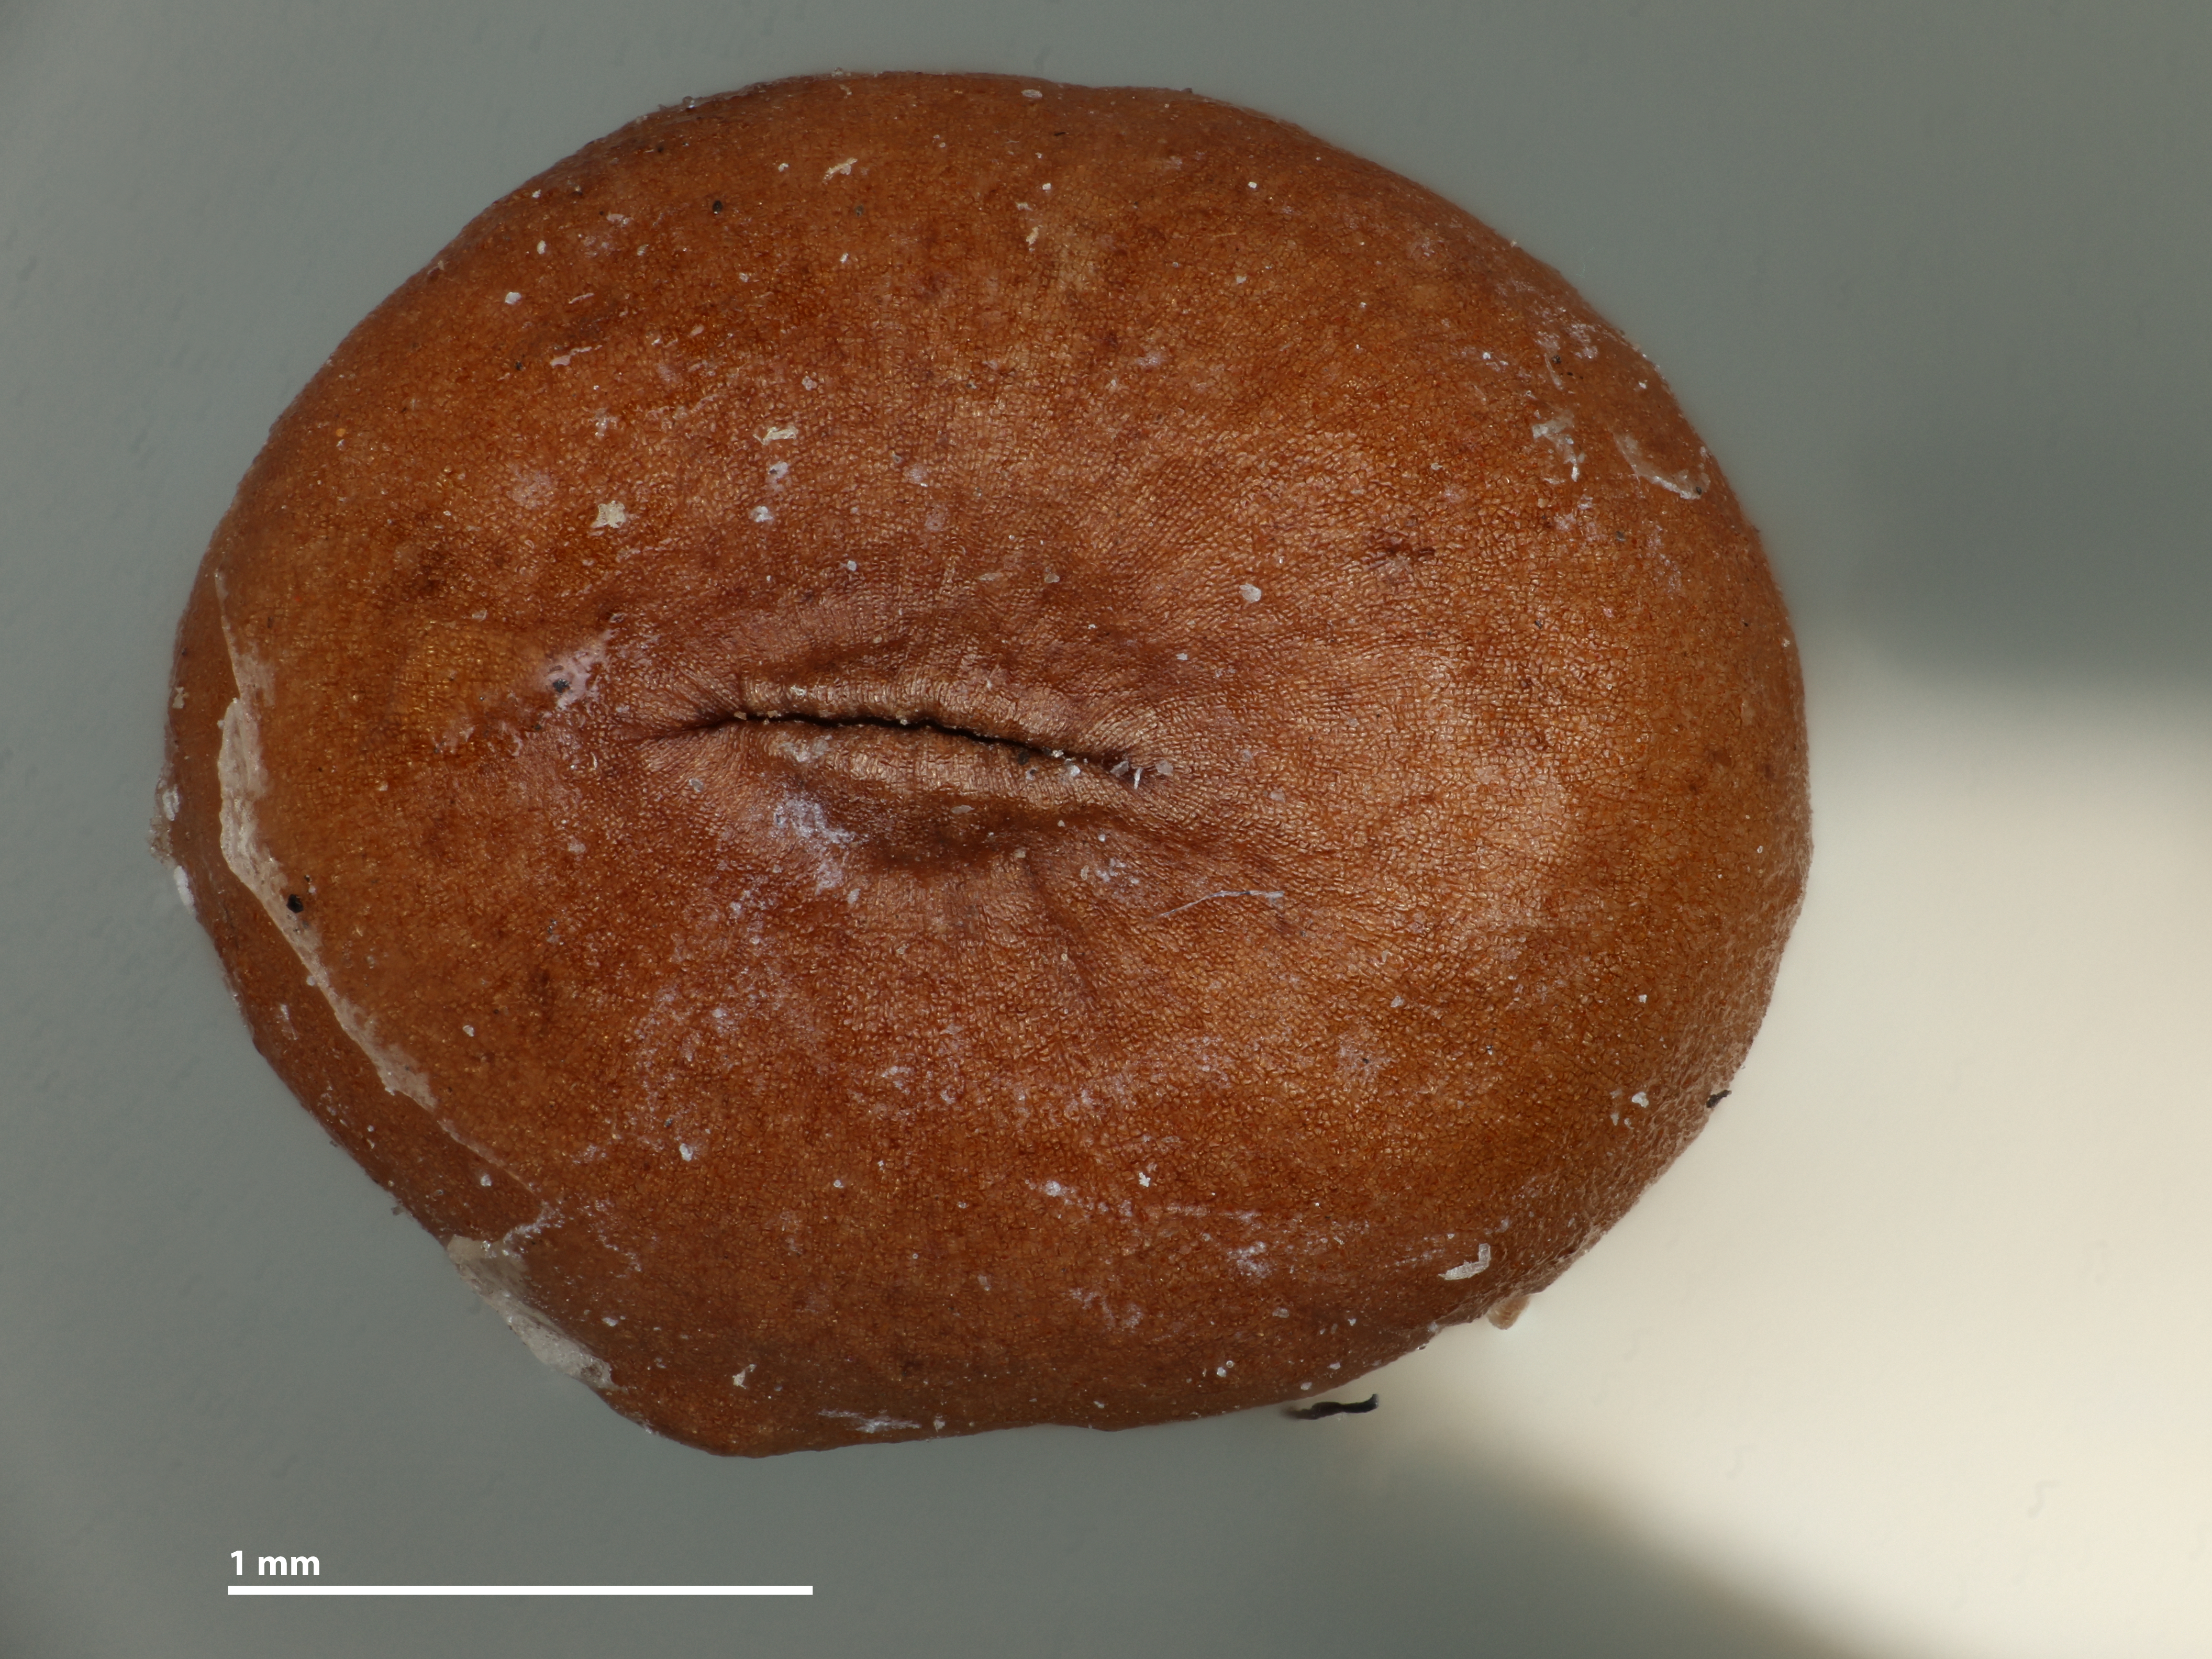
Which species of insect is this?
Acraspis compressus
